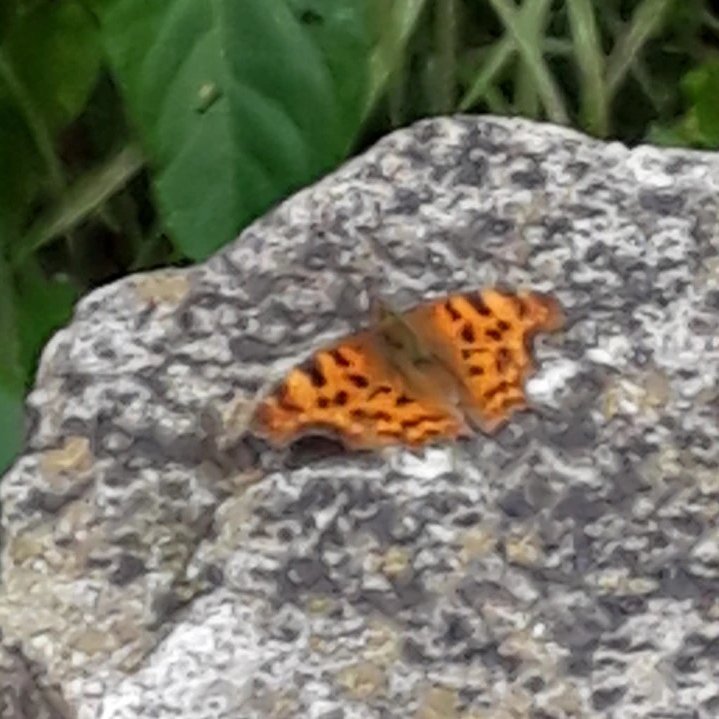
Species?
Polygonia c-album
